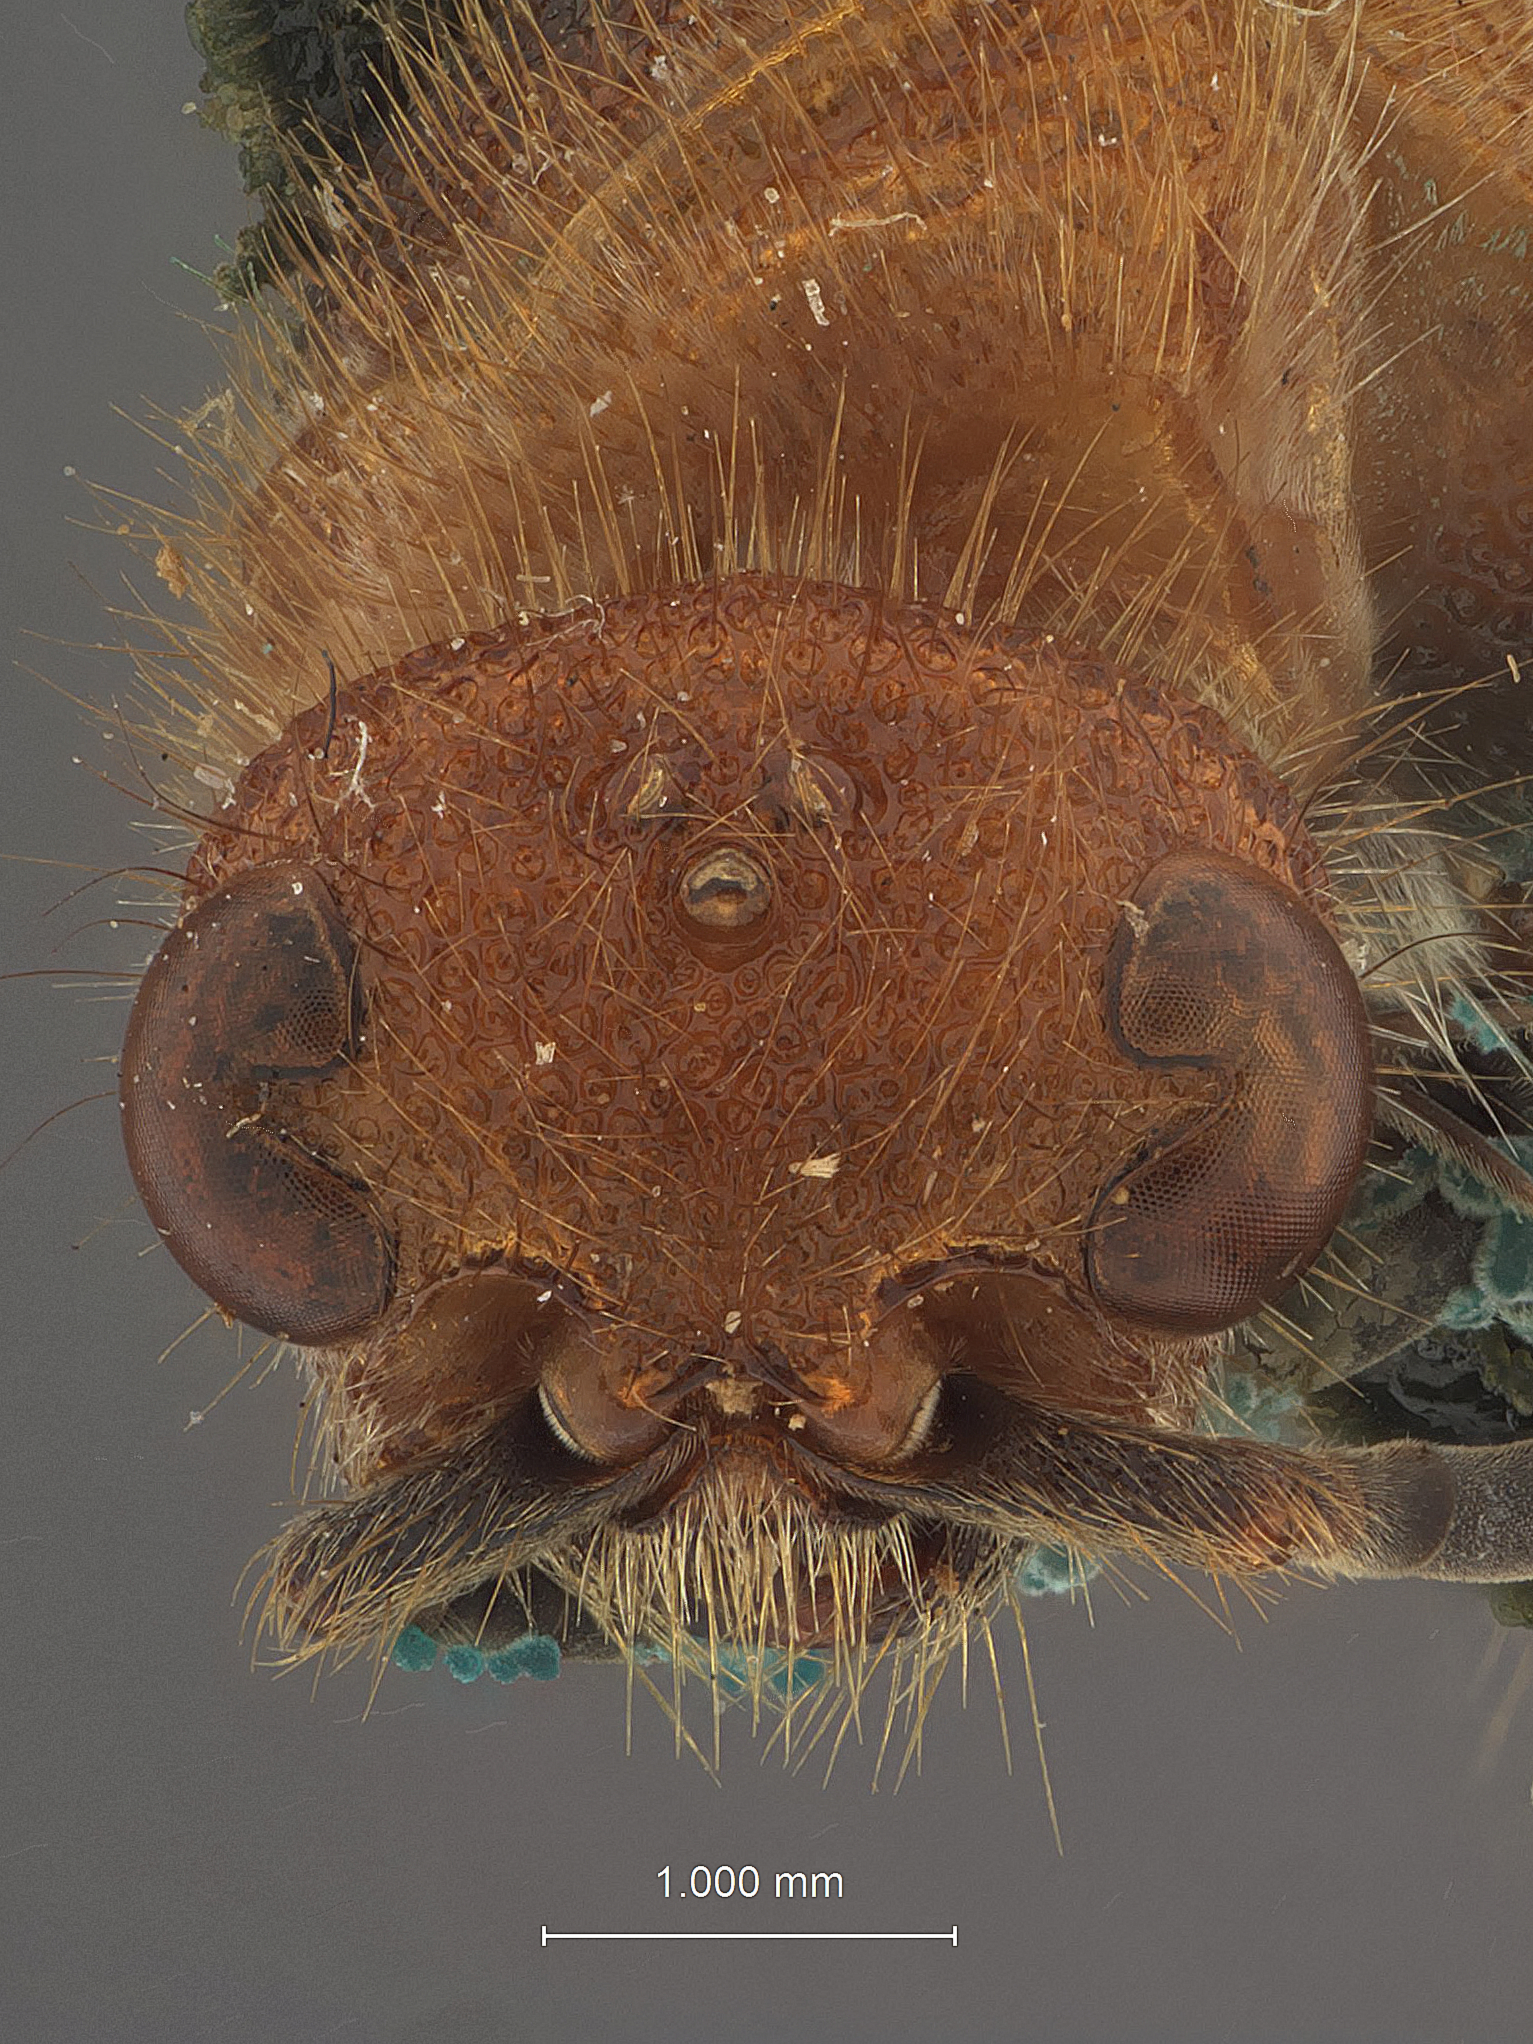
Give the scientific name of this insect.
Odontomutilla rubrocapitata
